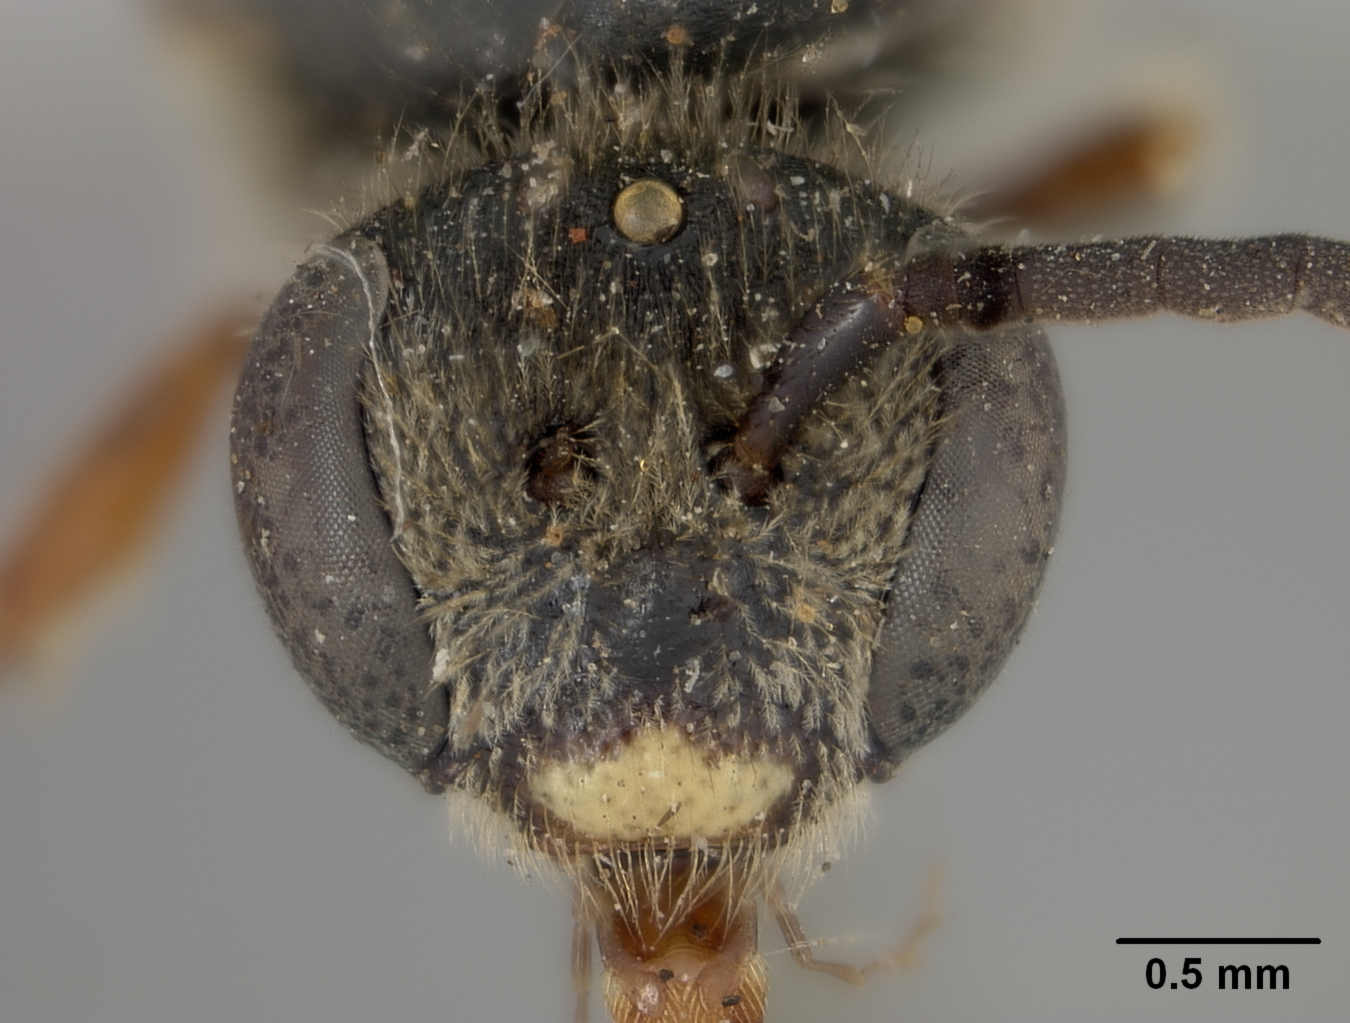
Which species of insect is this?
Halictus sanguinipes
